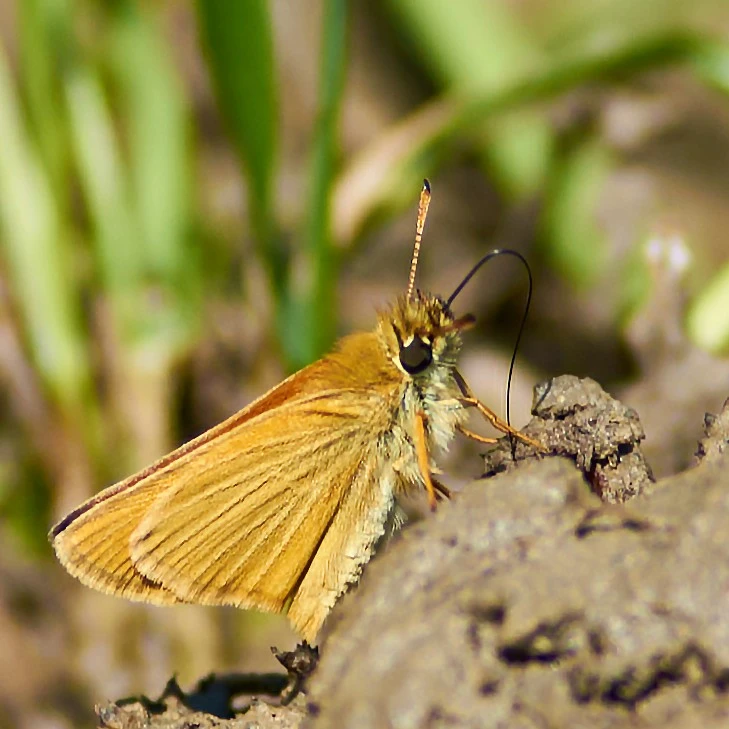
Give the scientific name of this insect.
Thymelicus lineola
